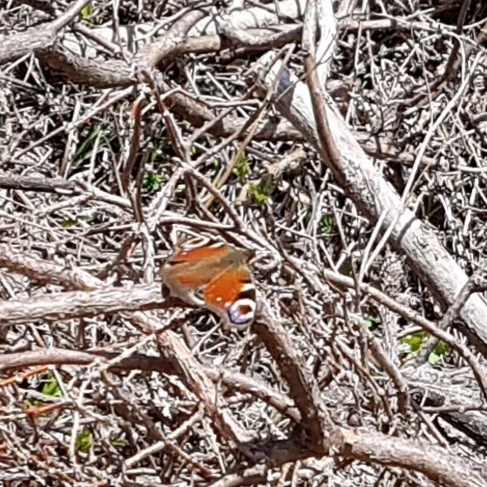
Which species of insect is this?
Aglais io
